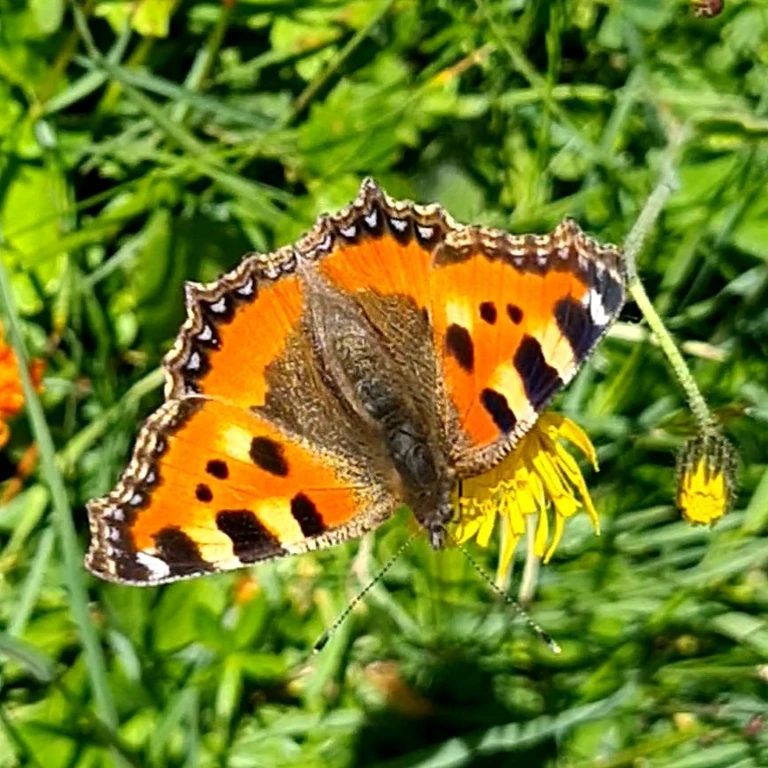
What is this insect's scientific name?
Aglais urticae
